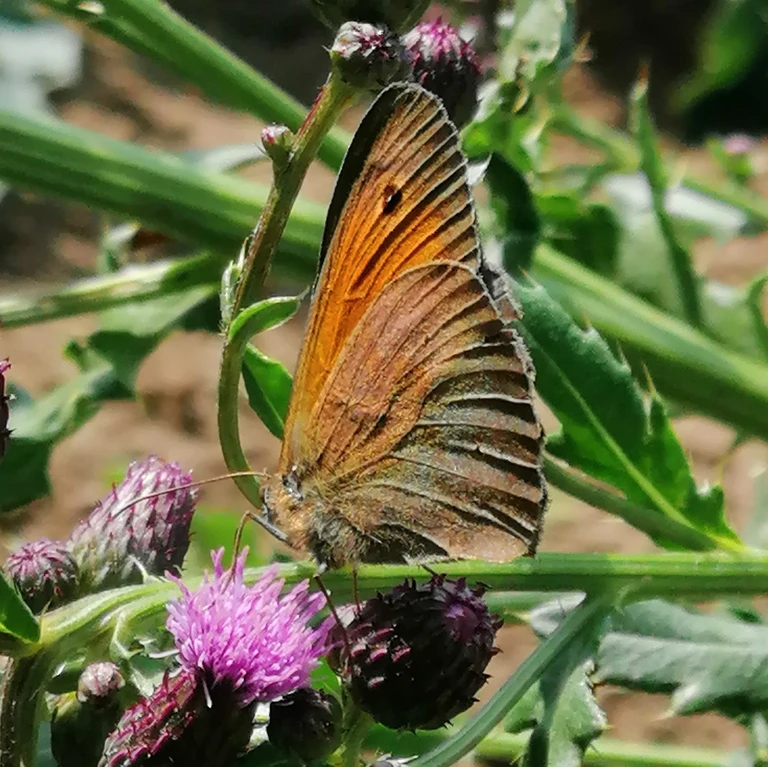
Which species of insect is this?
Maniola jurtina
